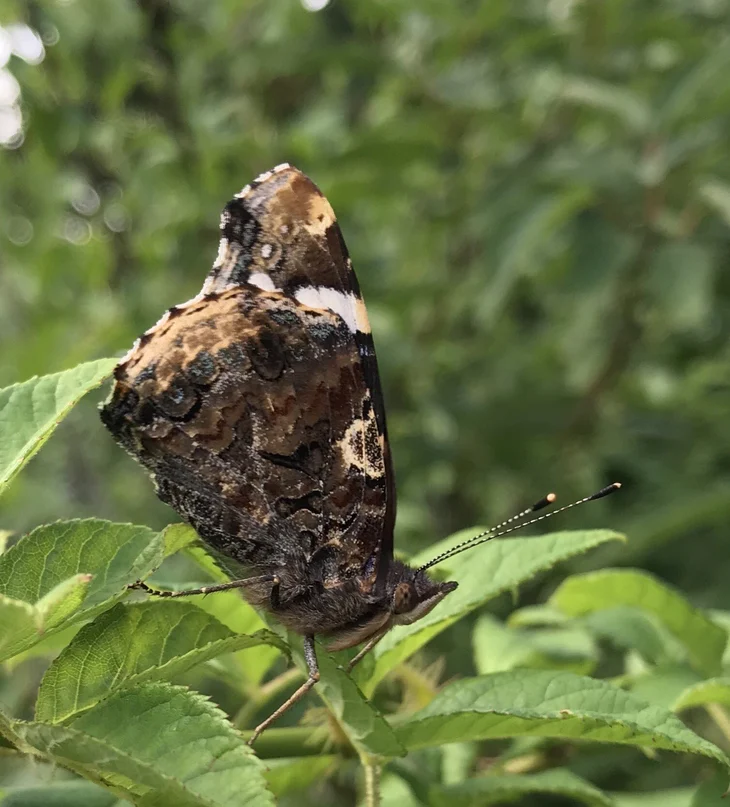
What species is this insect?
Vanessa atalanta
